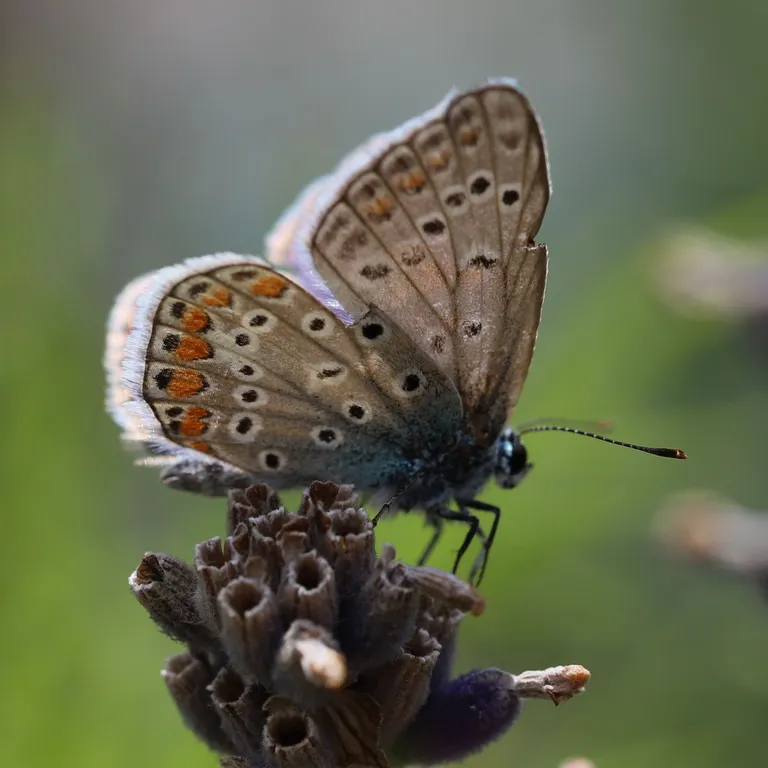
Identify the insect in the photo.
Polyommatus icarus
